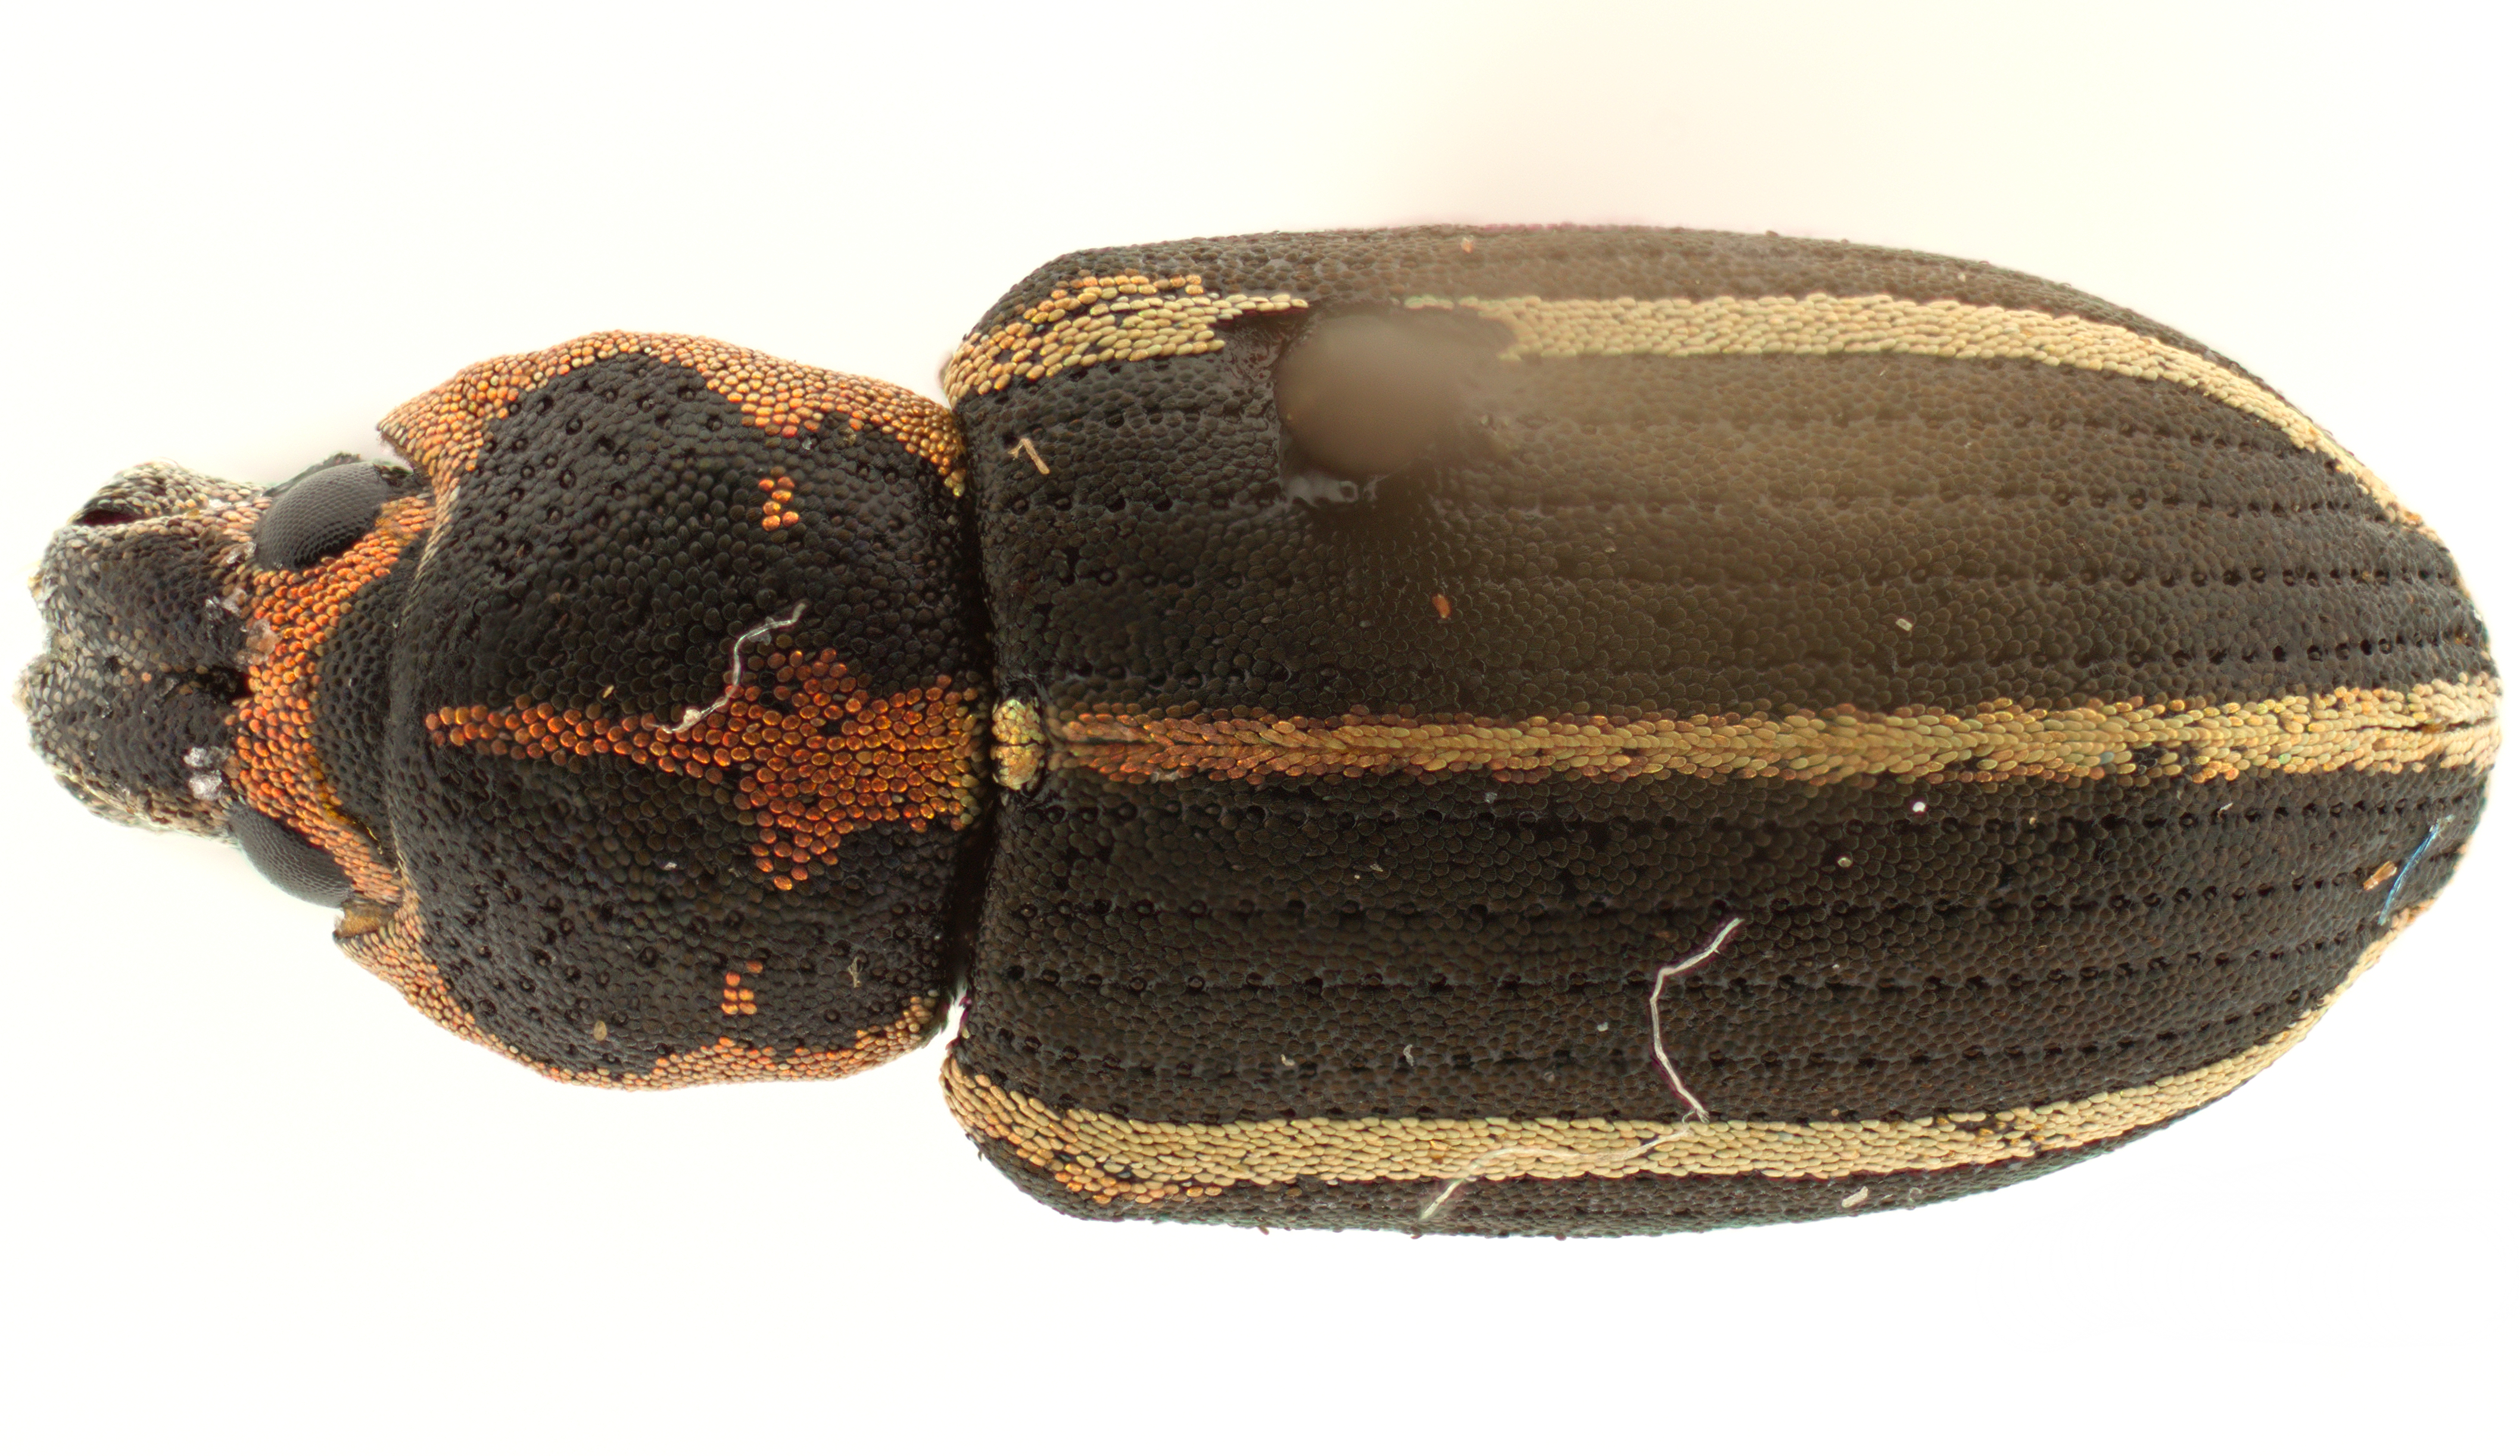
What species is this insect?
Eudiagogus maryae
